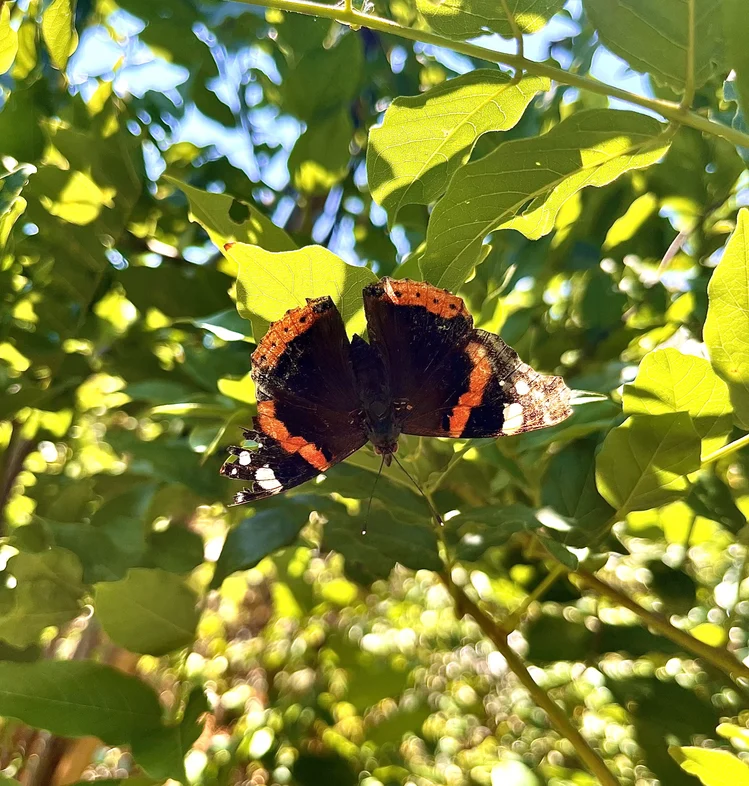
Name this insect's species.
Vanessa atalanta
